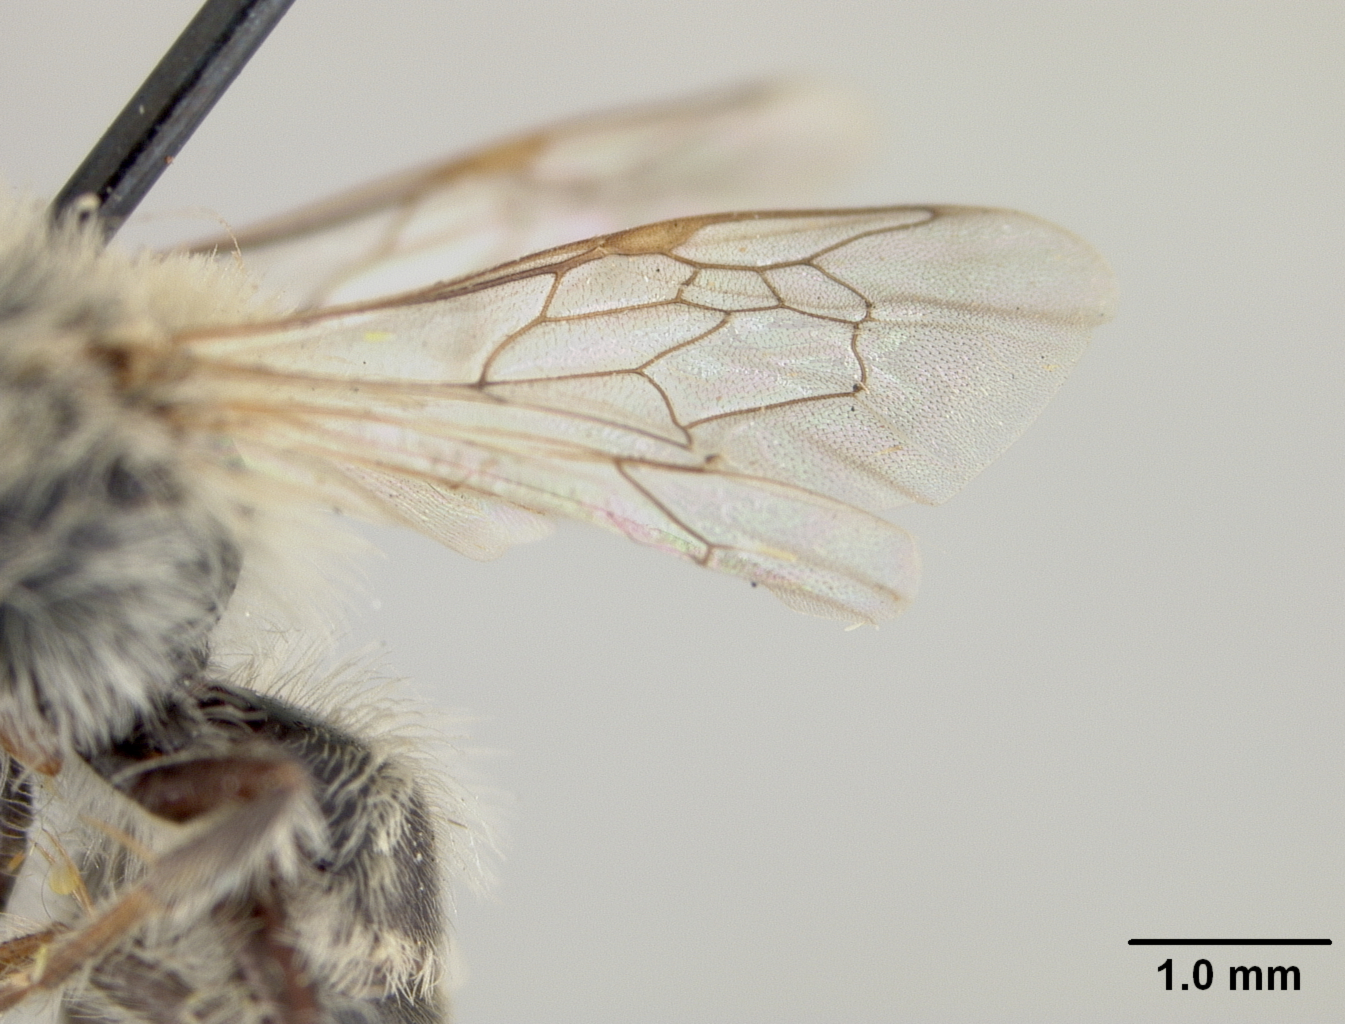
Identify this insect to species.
Colletes mitchelli
